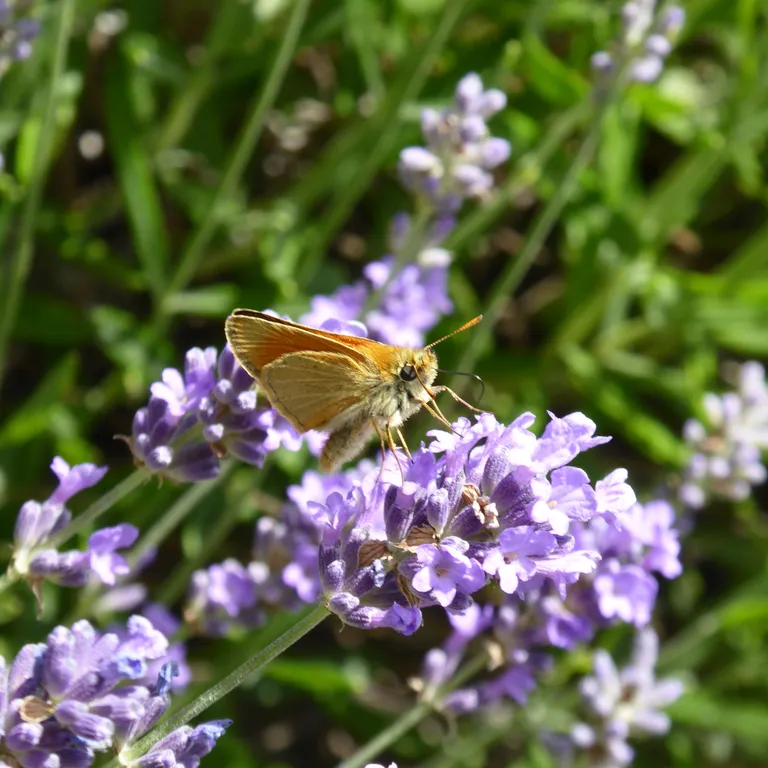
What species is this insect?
Thymelicus sylvestris
